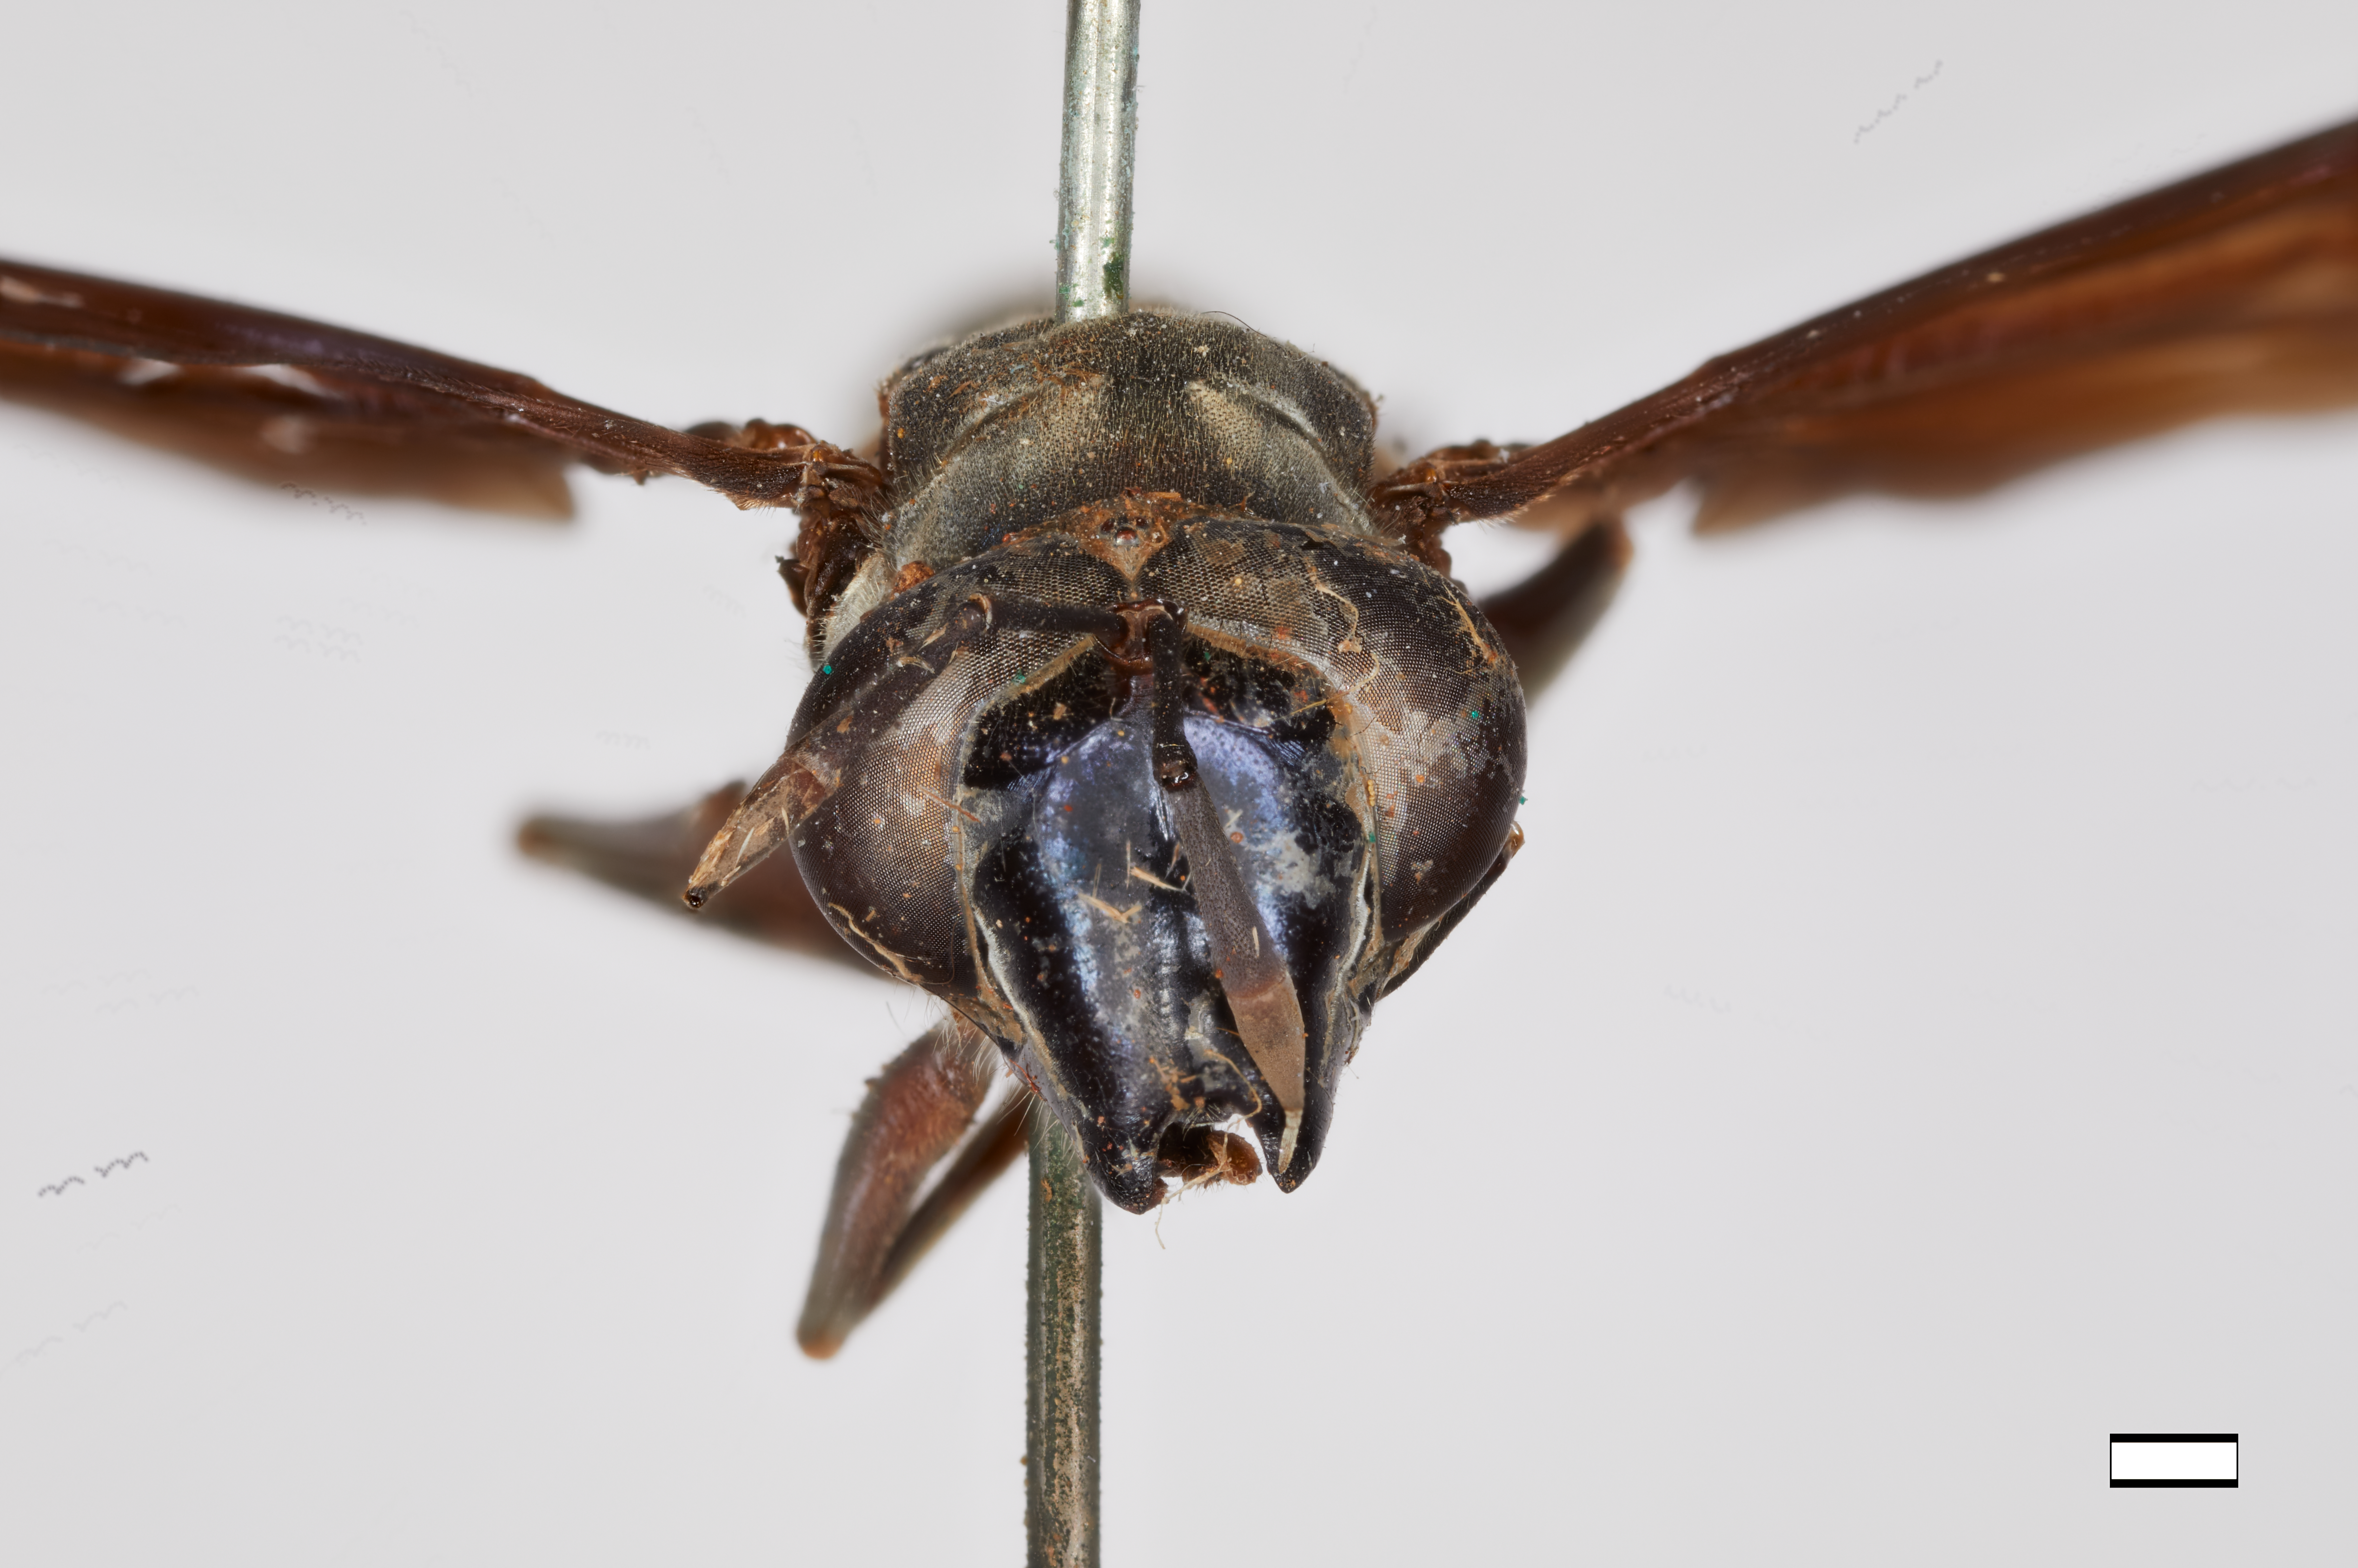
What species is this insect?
Ceriodes kerteszi
